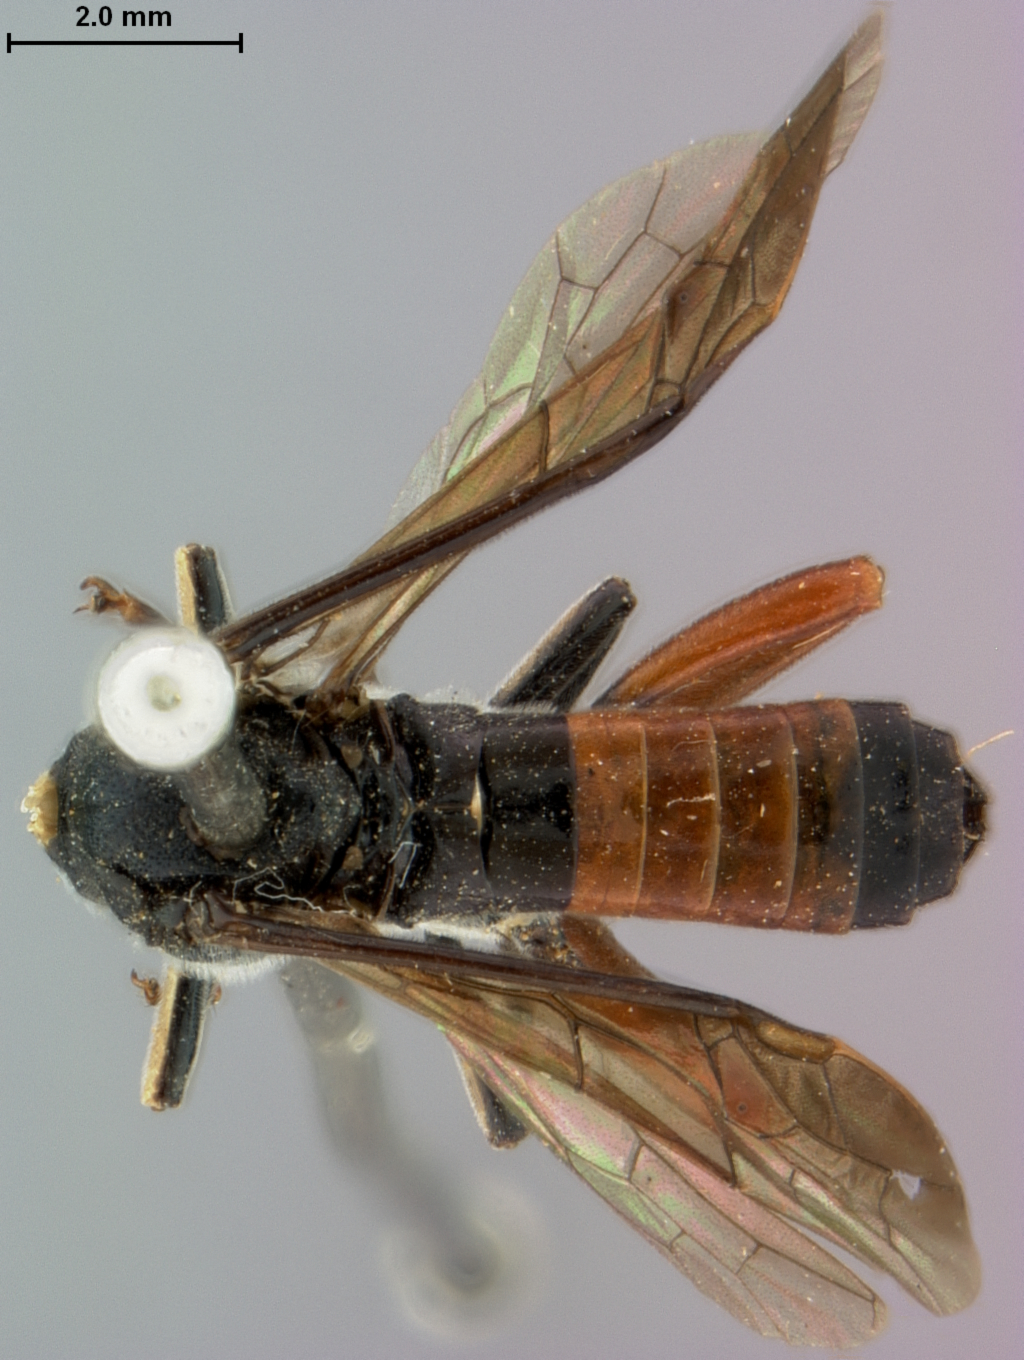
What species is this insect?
Tenthredo balabetea
